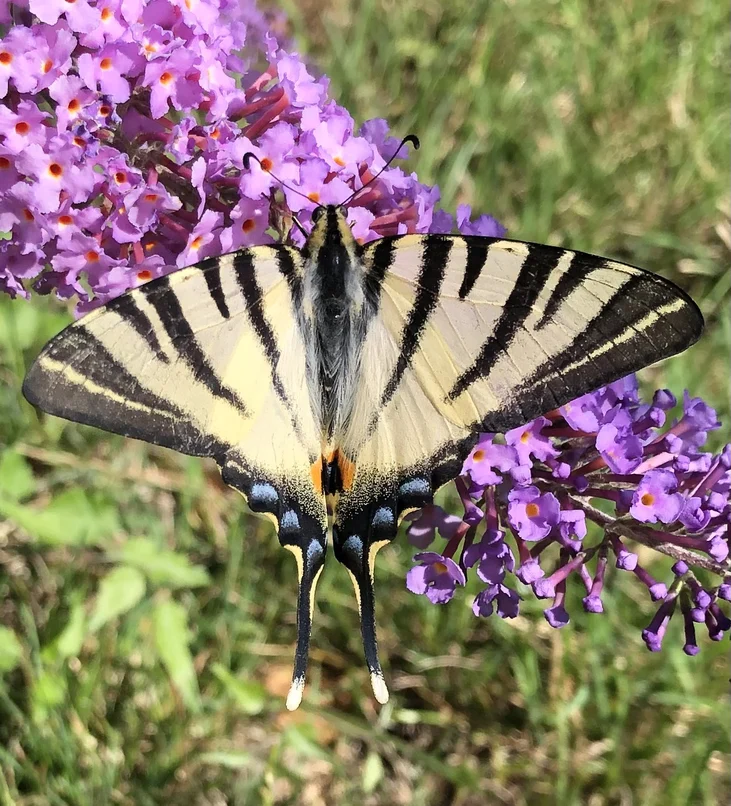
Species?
Iphiclides podalirius
